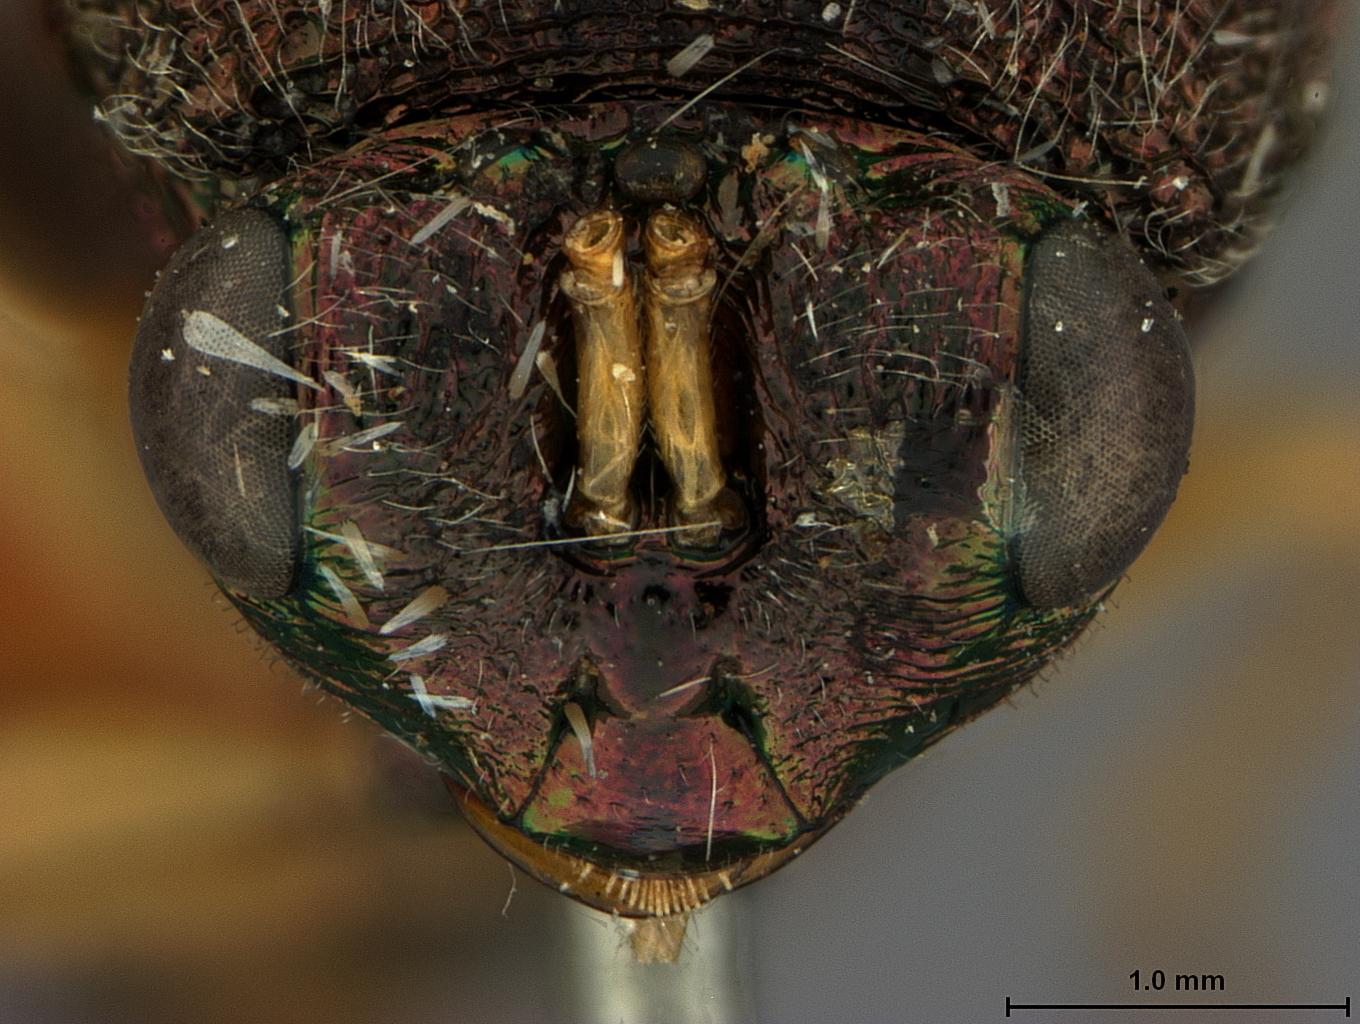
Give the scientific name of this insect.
Metagea rufiventris
